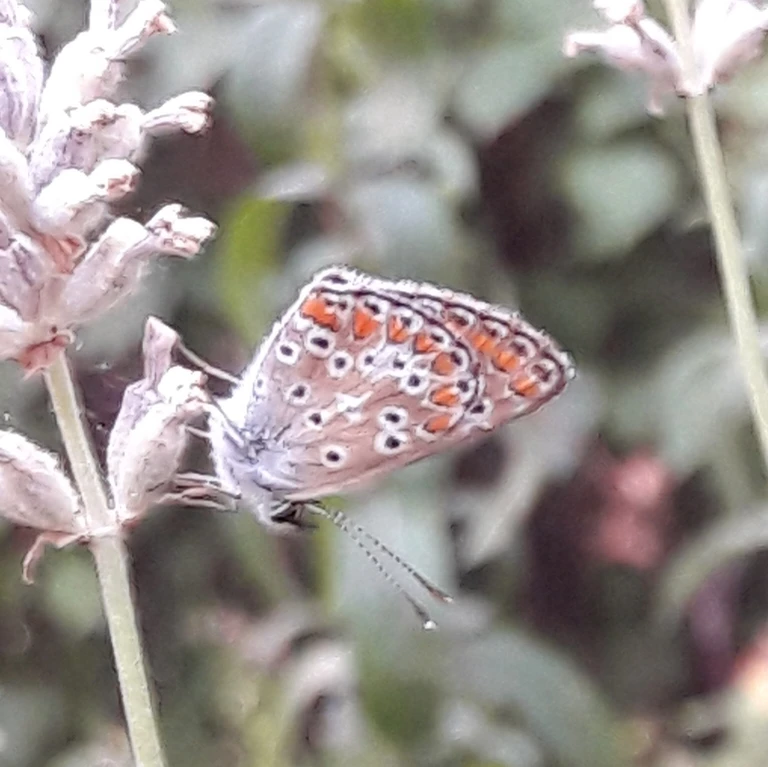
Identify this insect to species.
Aricia agestis/artaxerxes
